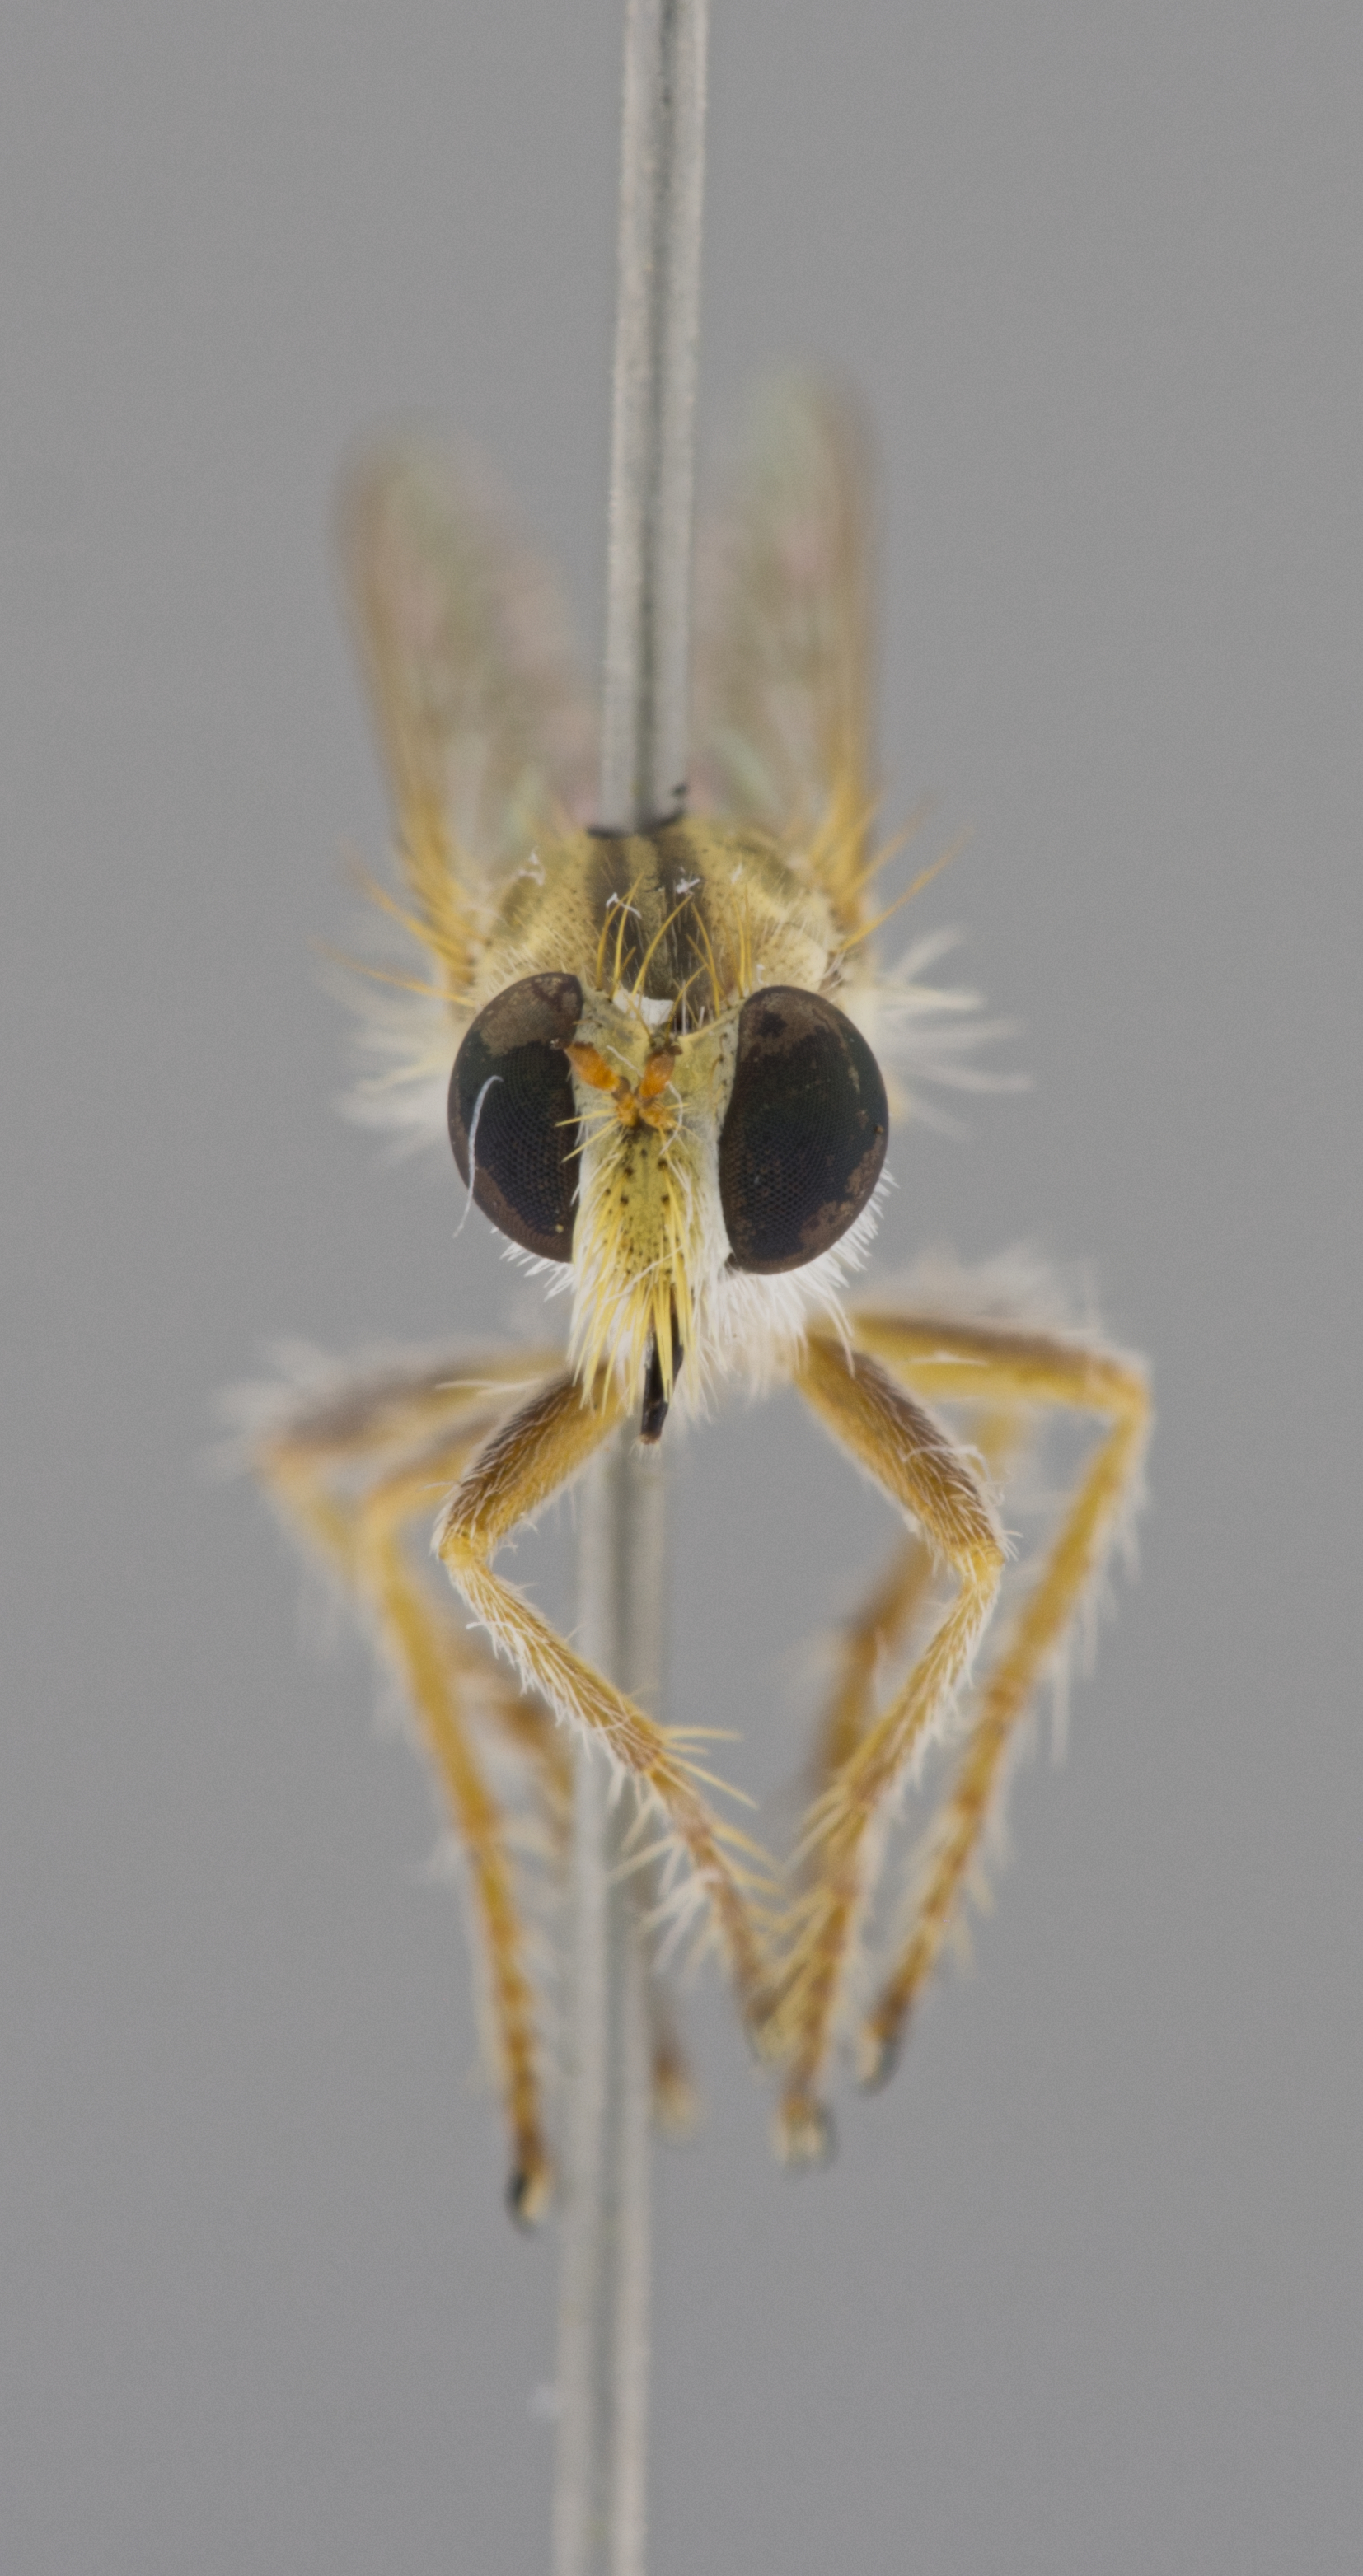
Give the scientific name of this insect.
Laphystotes ariel
